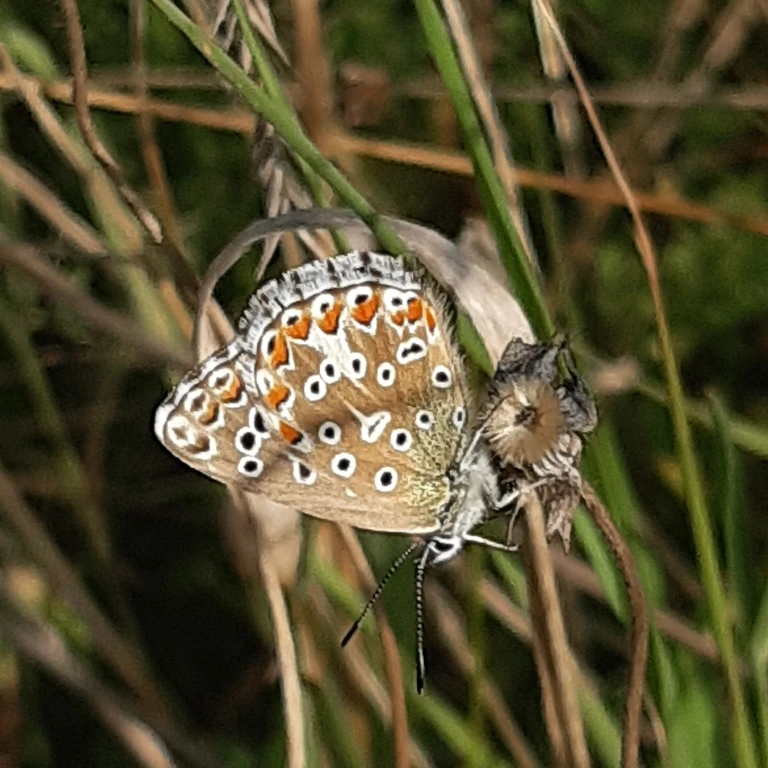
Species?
Lysandra bellargus
